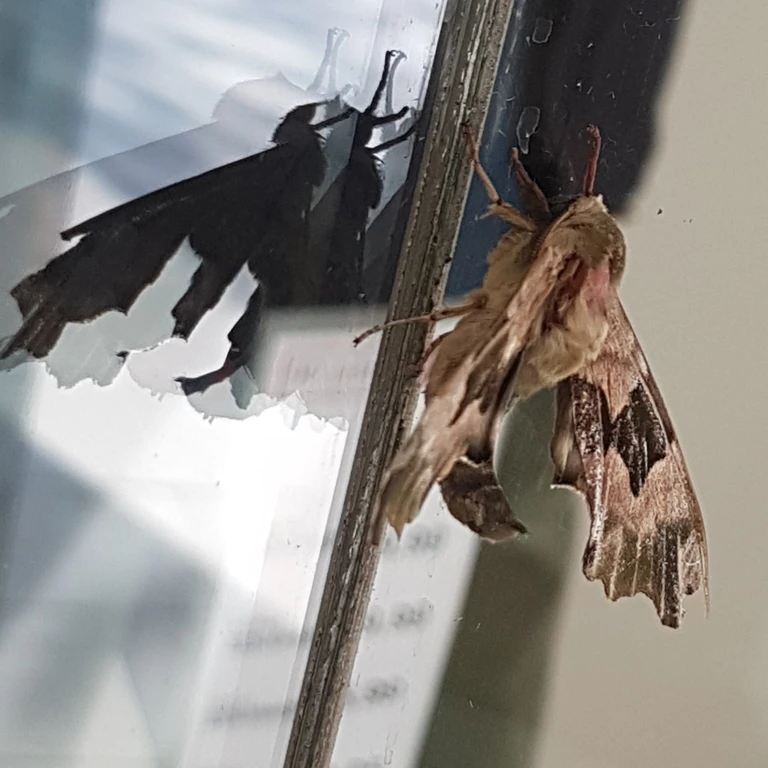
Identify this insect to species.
Mimas tiliae
